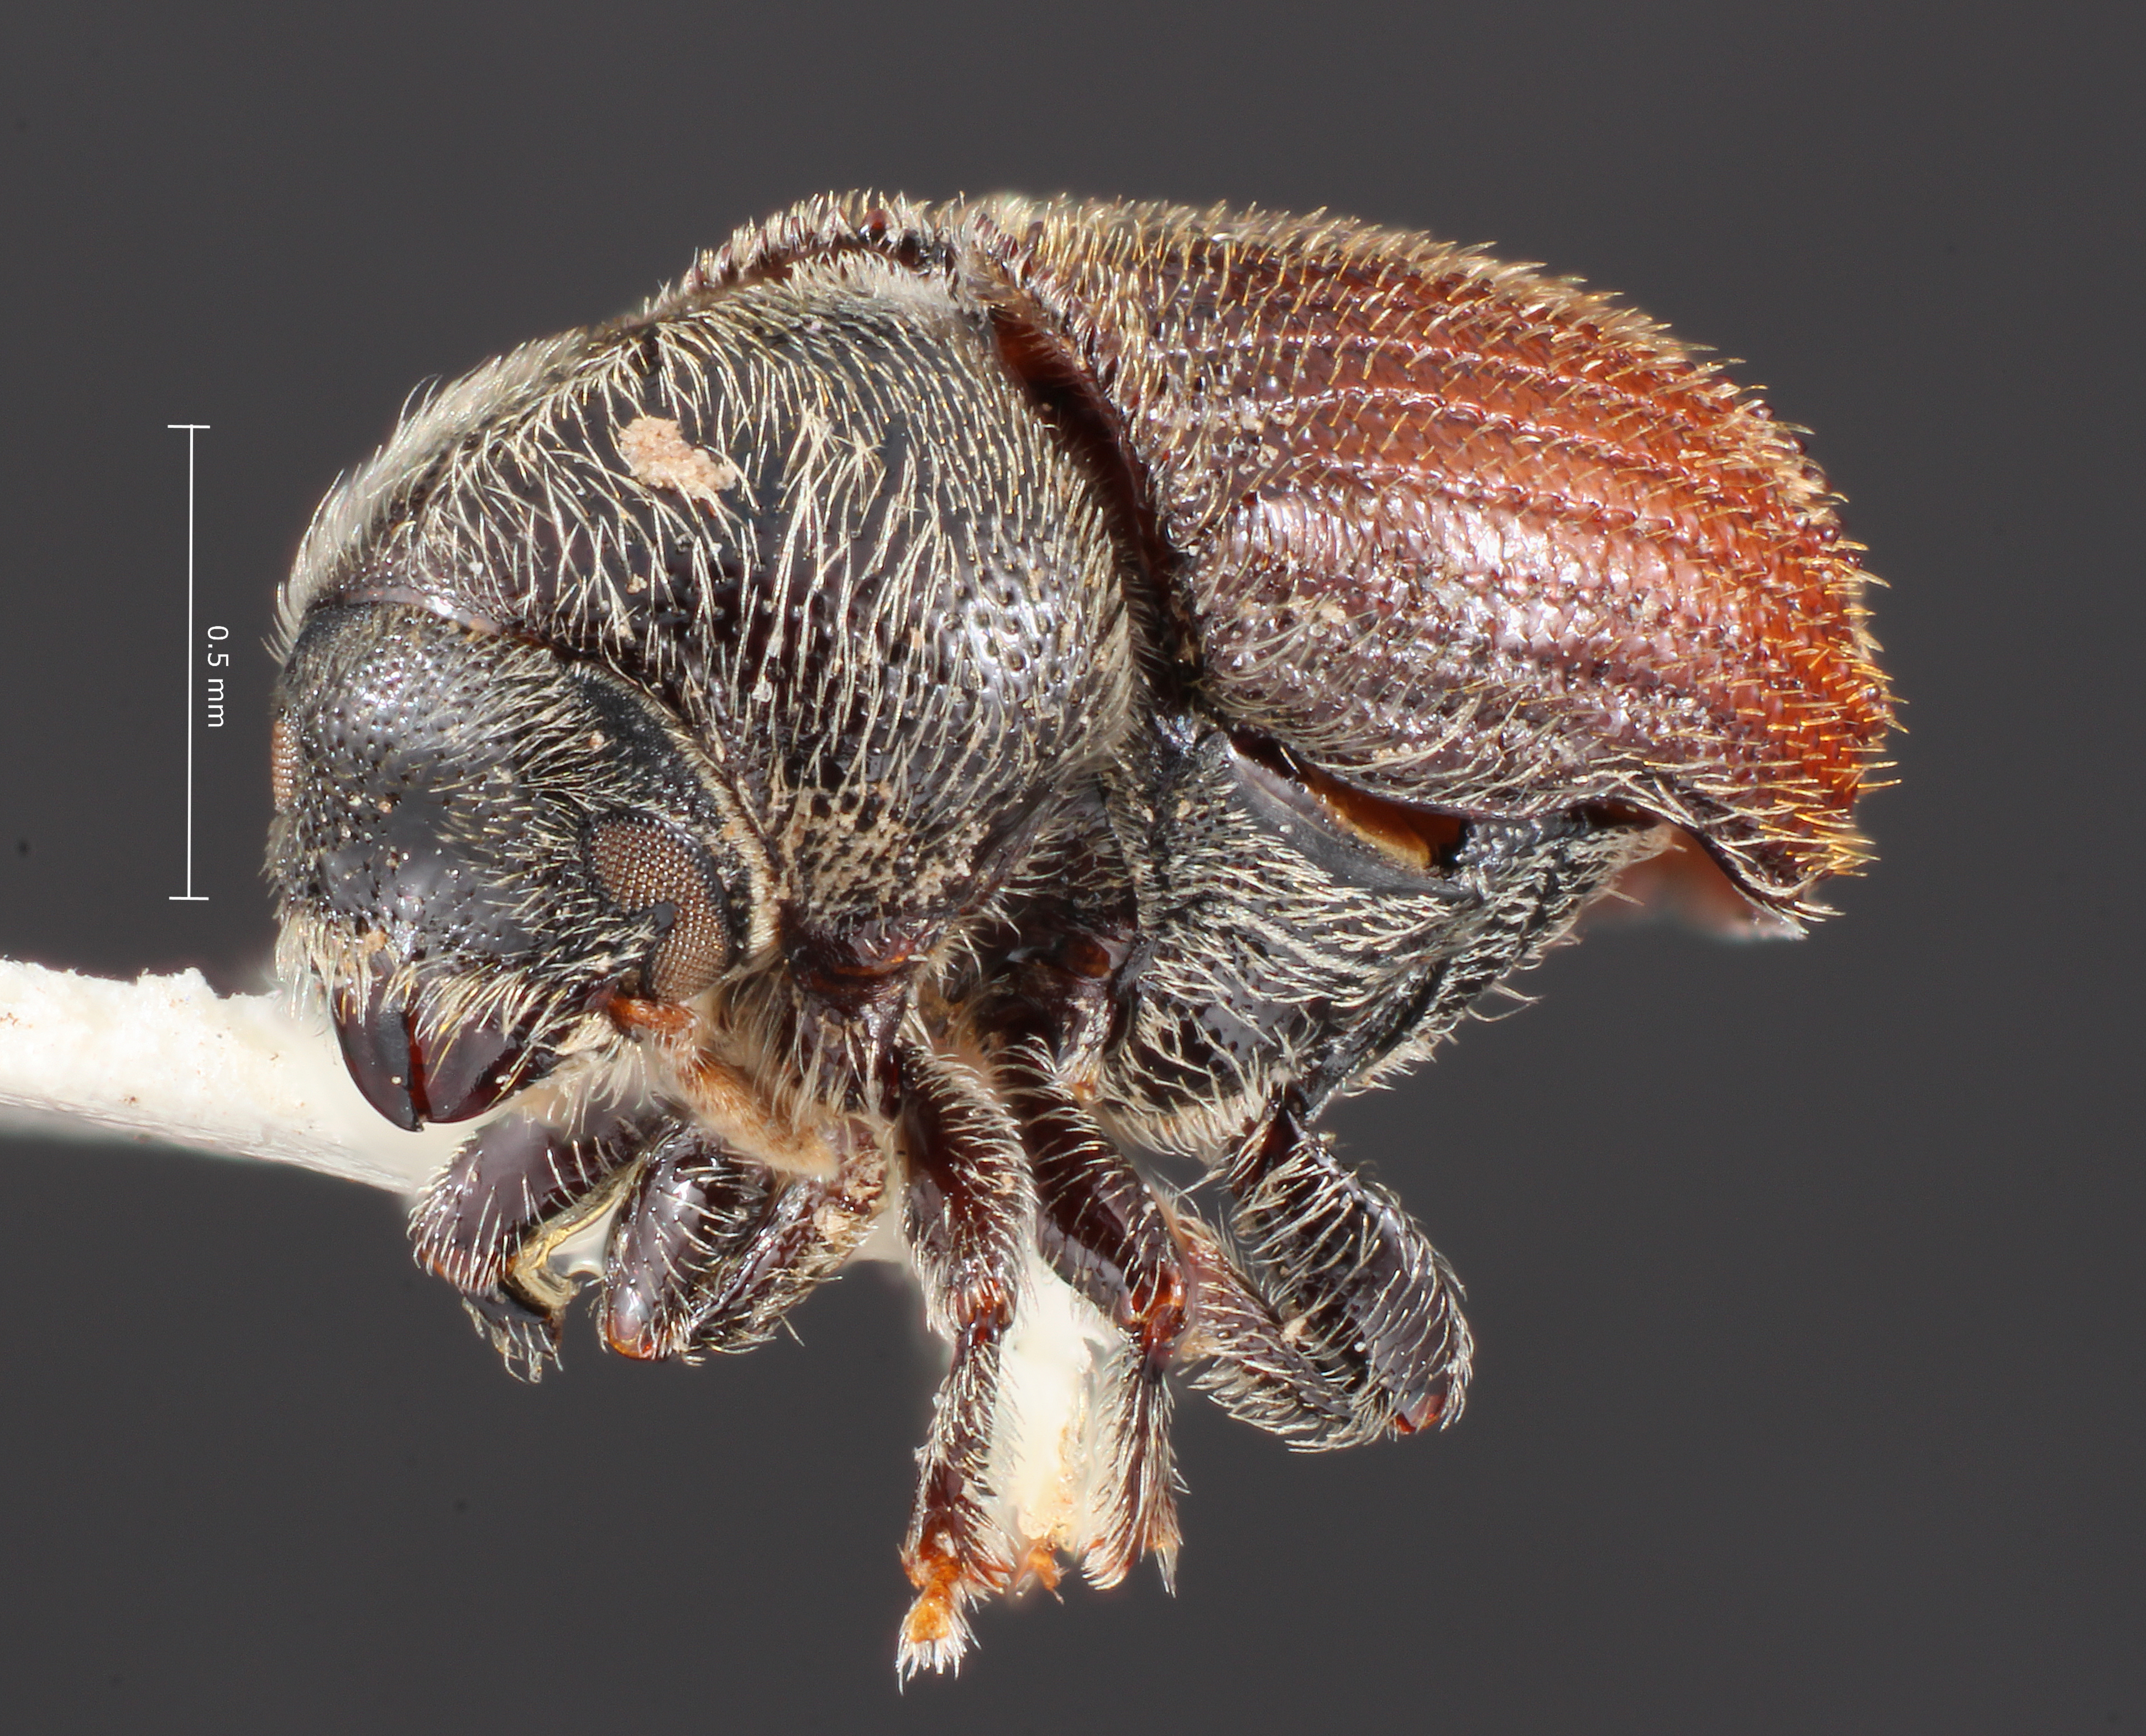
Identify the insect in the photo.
Phloeosinus furnissi
